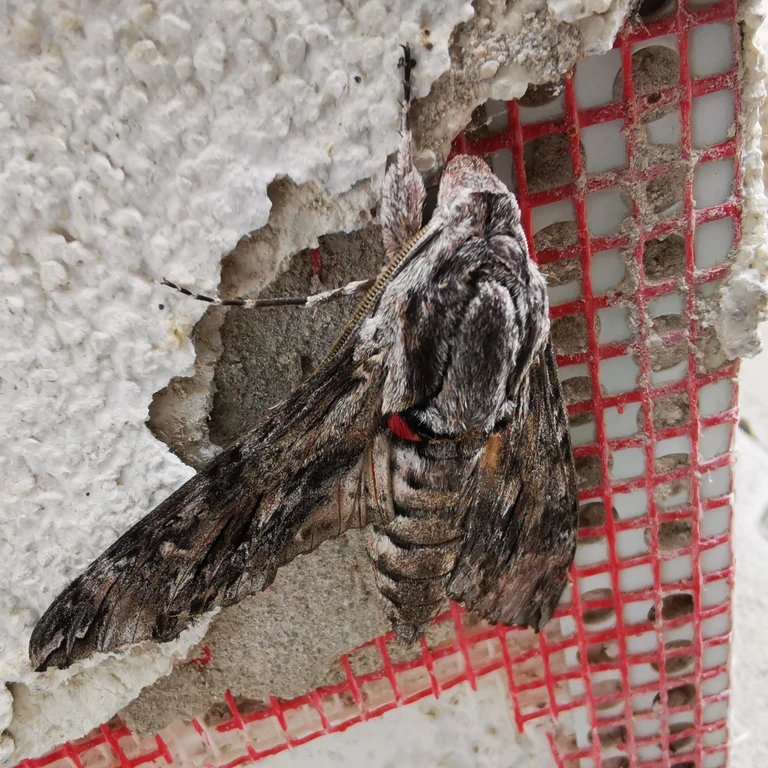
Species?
Agrius convolvuli
